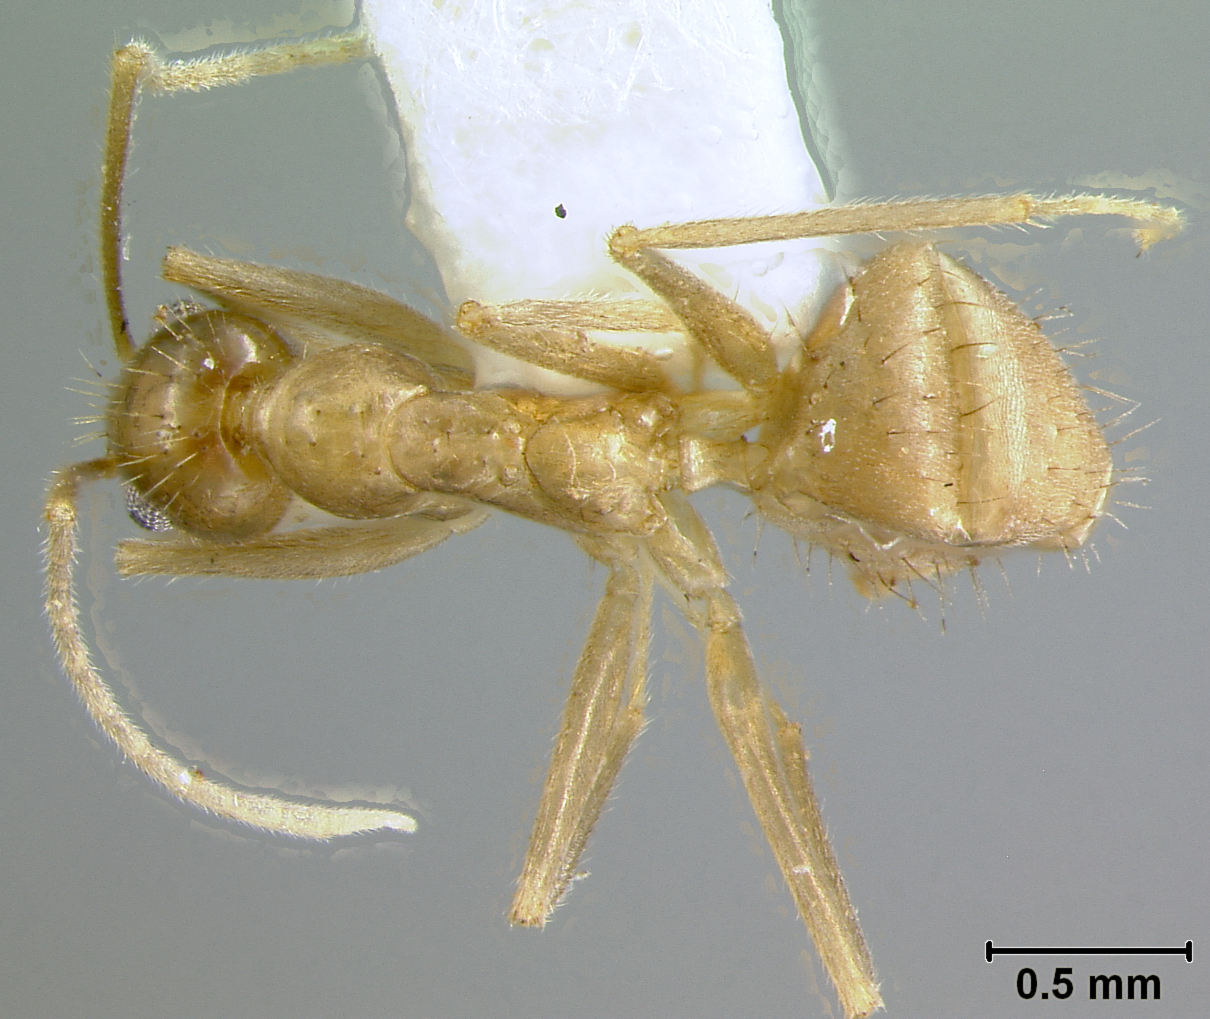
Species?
Paratrechina cisipa
